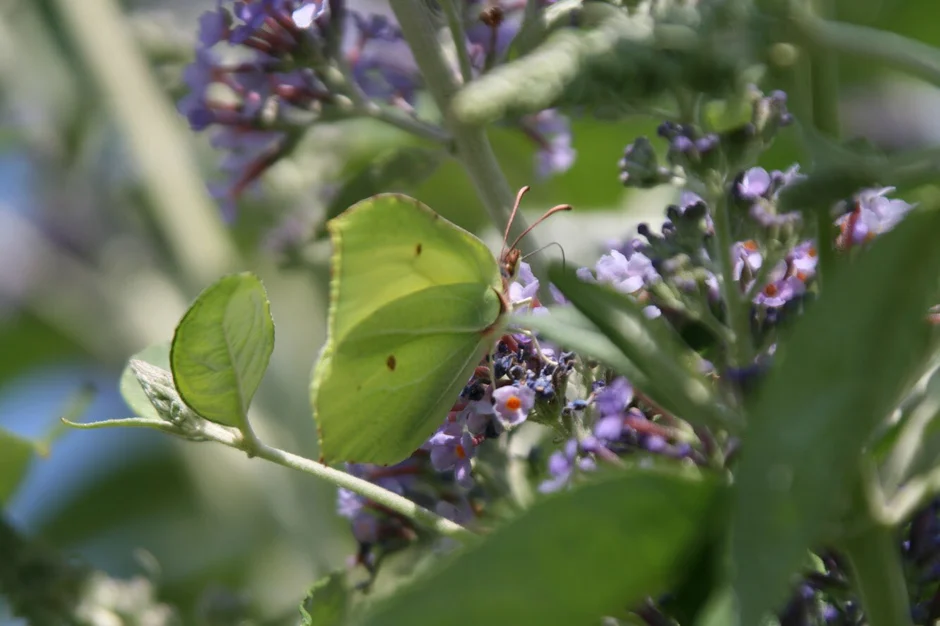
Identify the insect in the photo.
Gonepteryx rhamni
